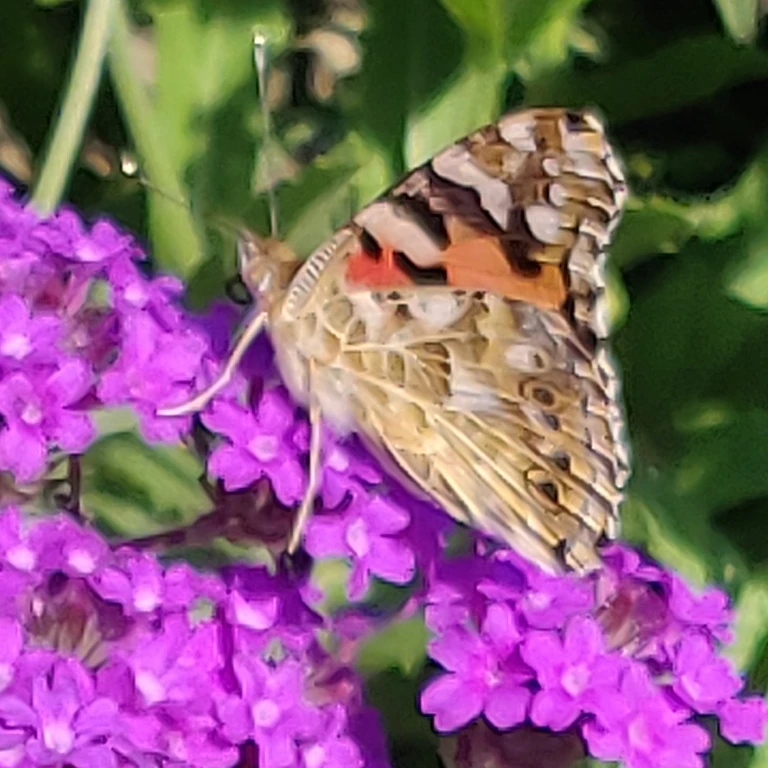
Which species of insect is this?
Vanessa cardui
